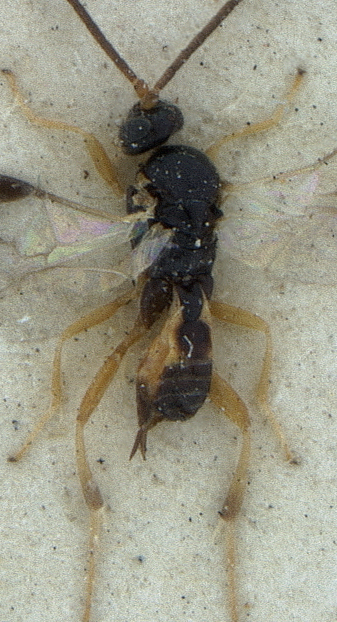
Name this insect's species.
Glypapanteles minor
